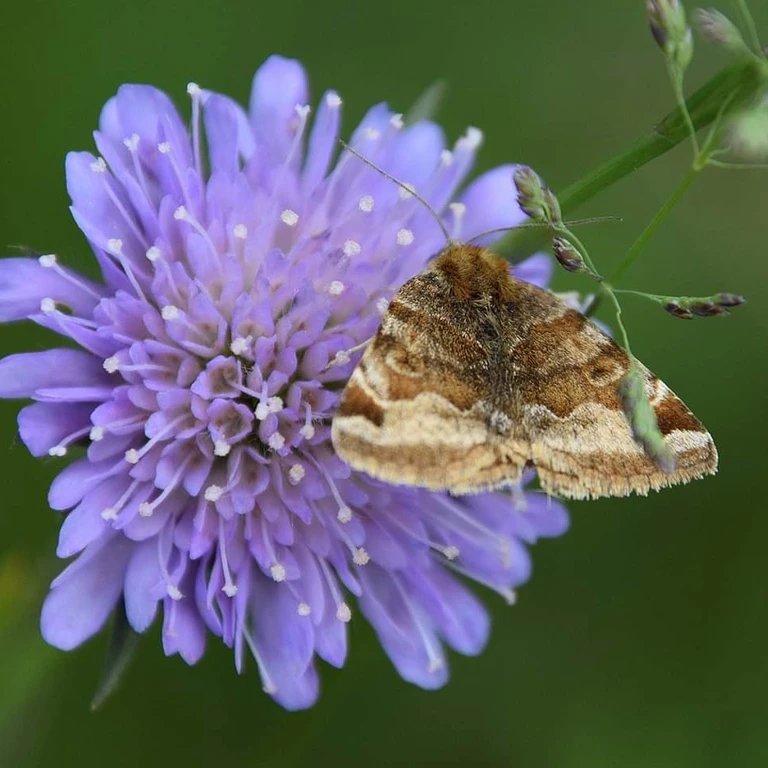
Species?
Euclidia glyphica
